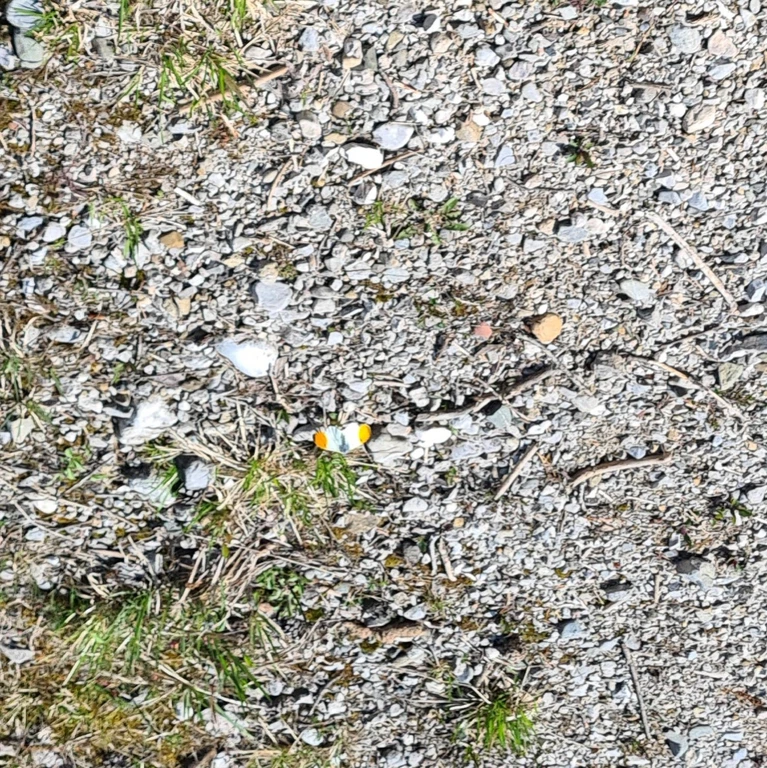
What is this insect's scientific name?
Anthocharis cardamines
